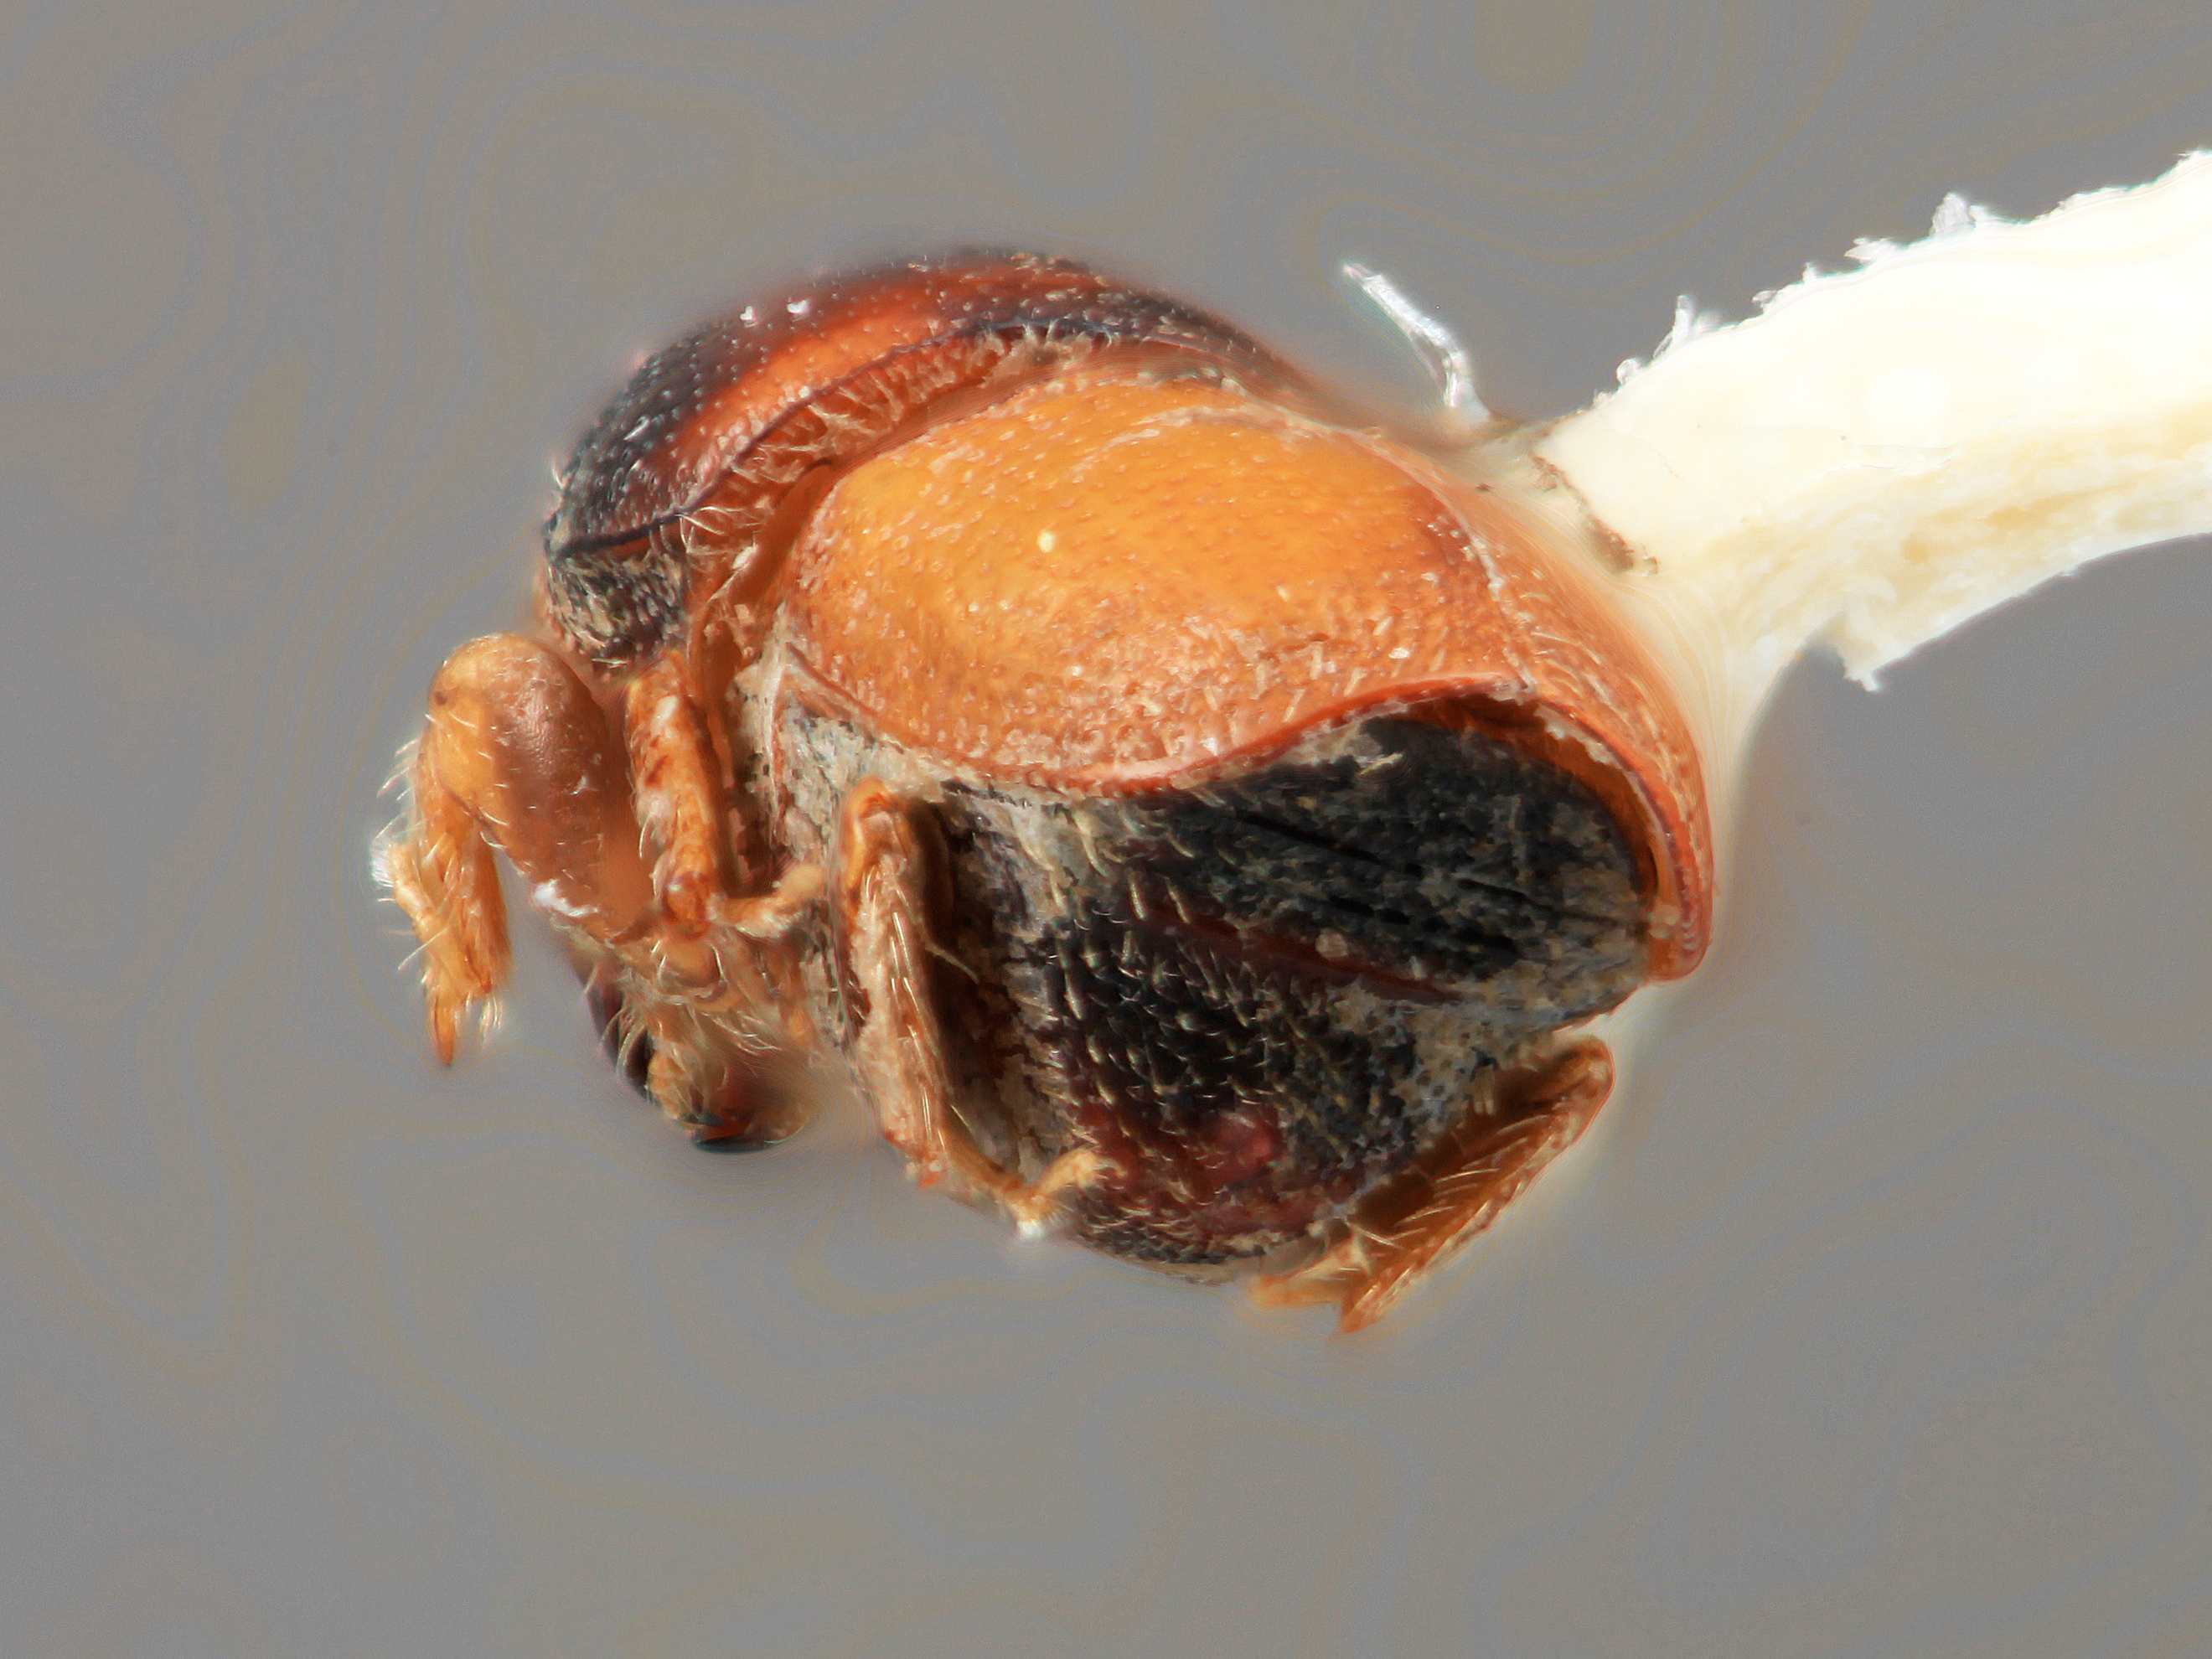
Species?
Scolytus torulus (also Scolytodes torulus)
